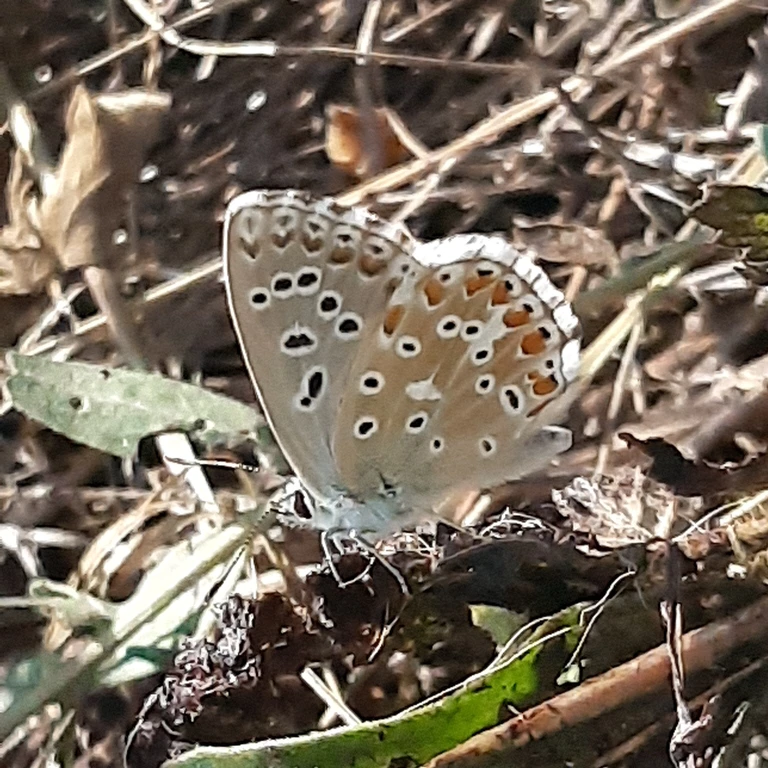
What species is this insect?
Lysandra bellargus
